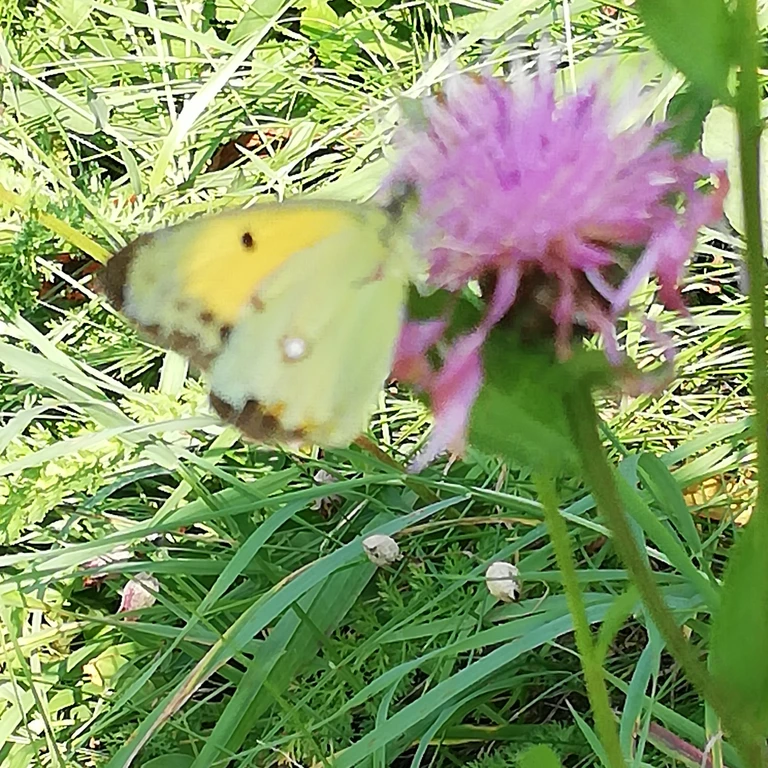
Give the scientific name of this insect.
Colias croceus
